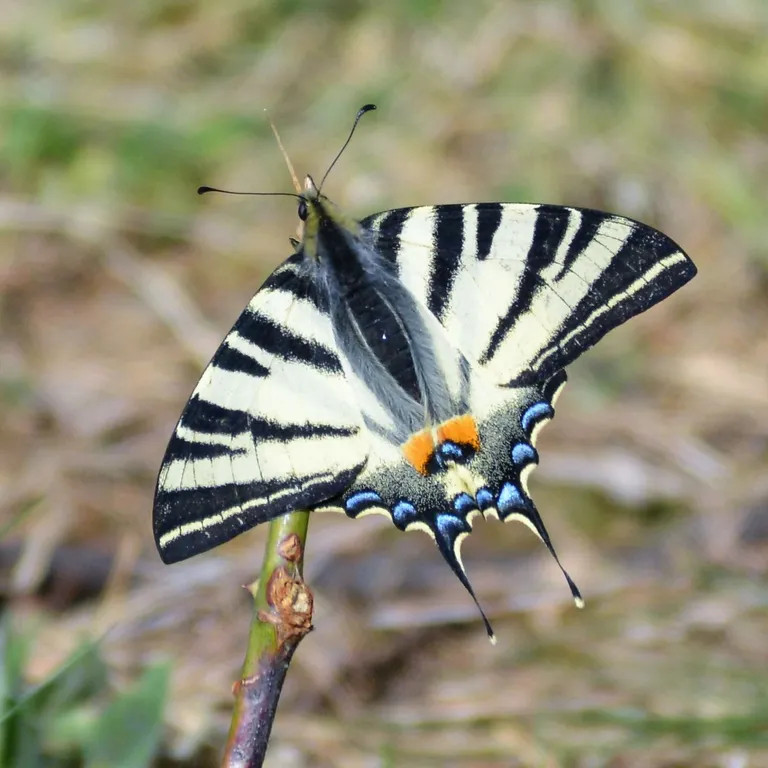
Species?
Iphiclides podalirius
